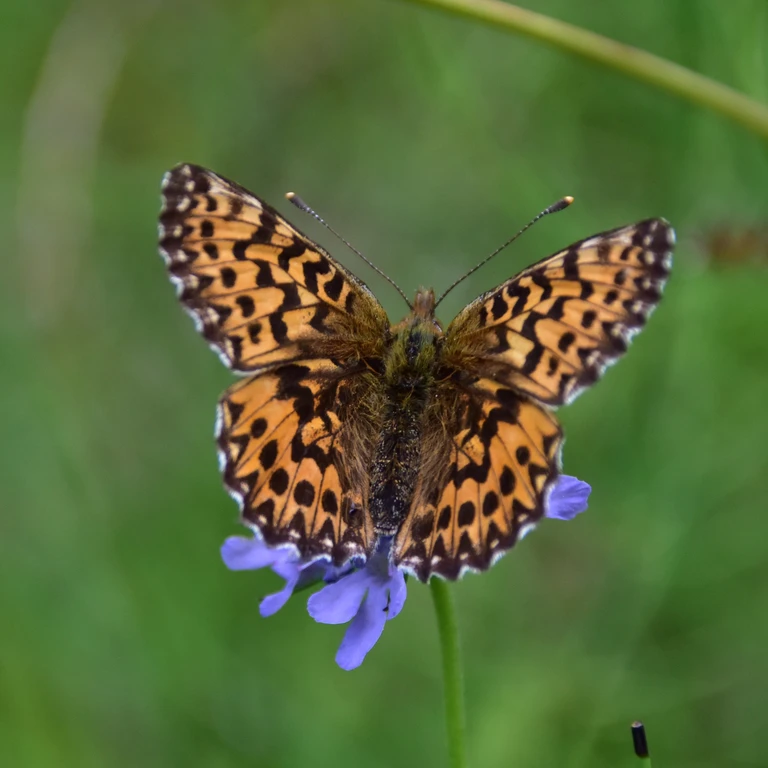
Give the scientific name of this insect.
Boloria titania
